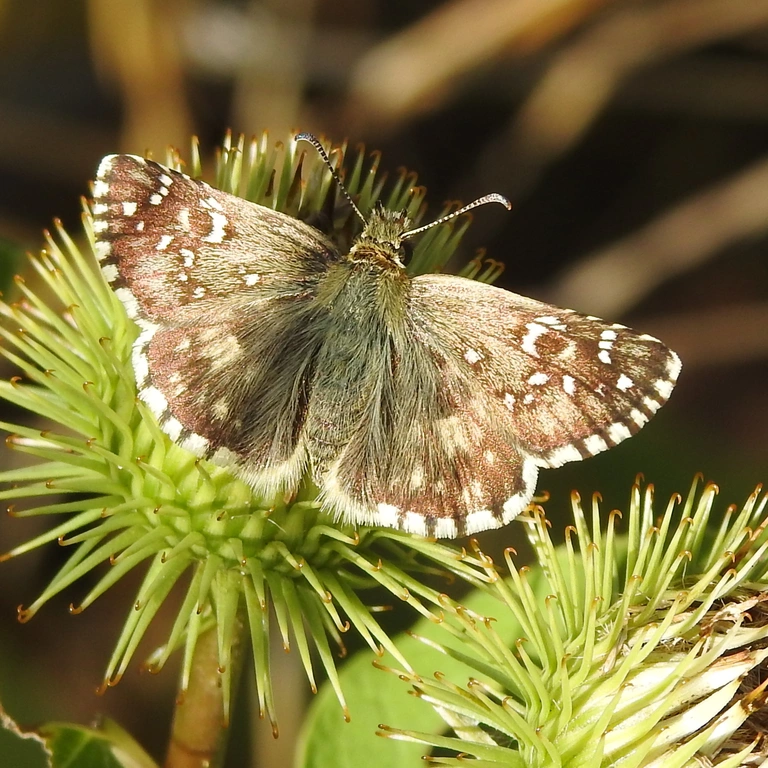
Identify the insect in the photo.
Pyrgus armoricanus
